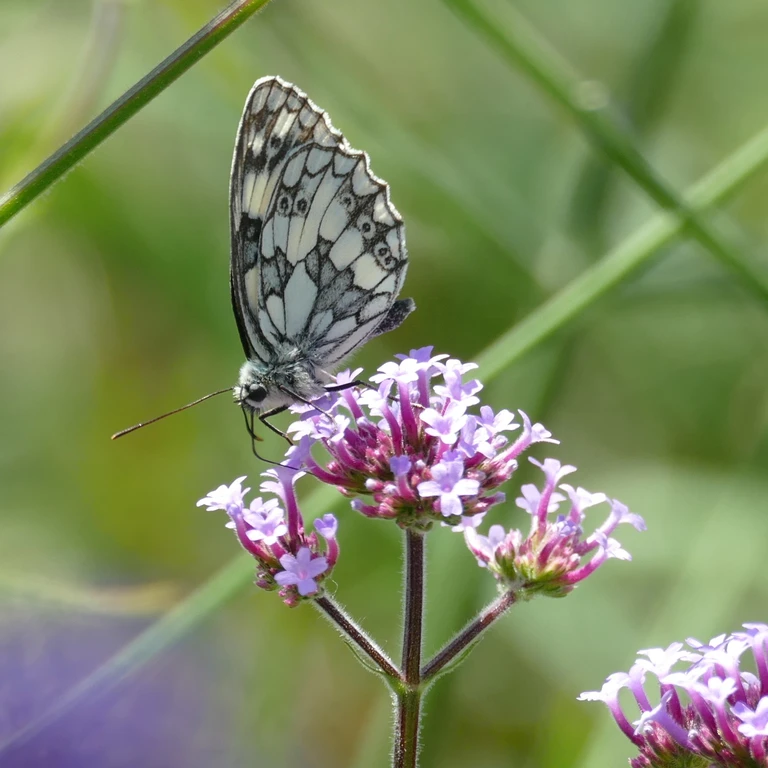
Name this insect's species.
Melanargia galathea
